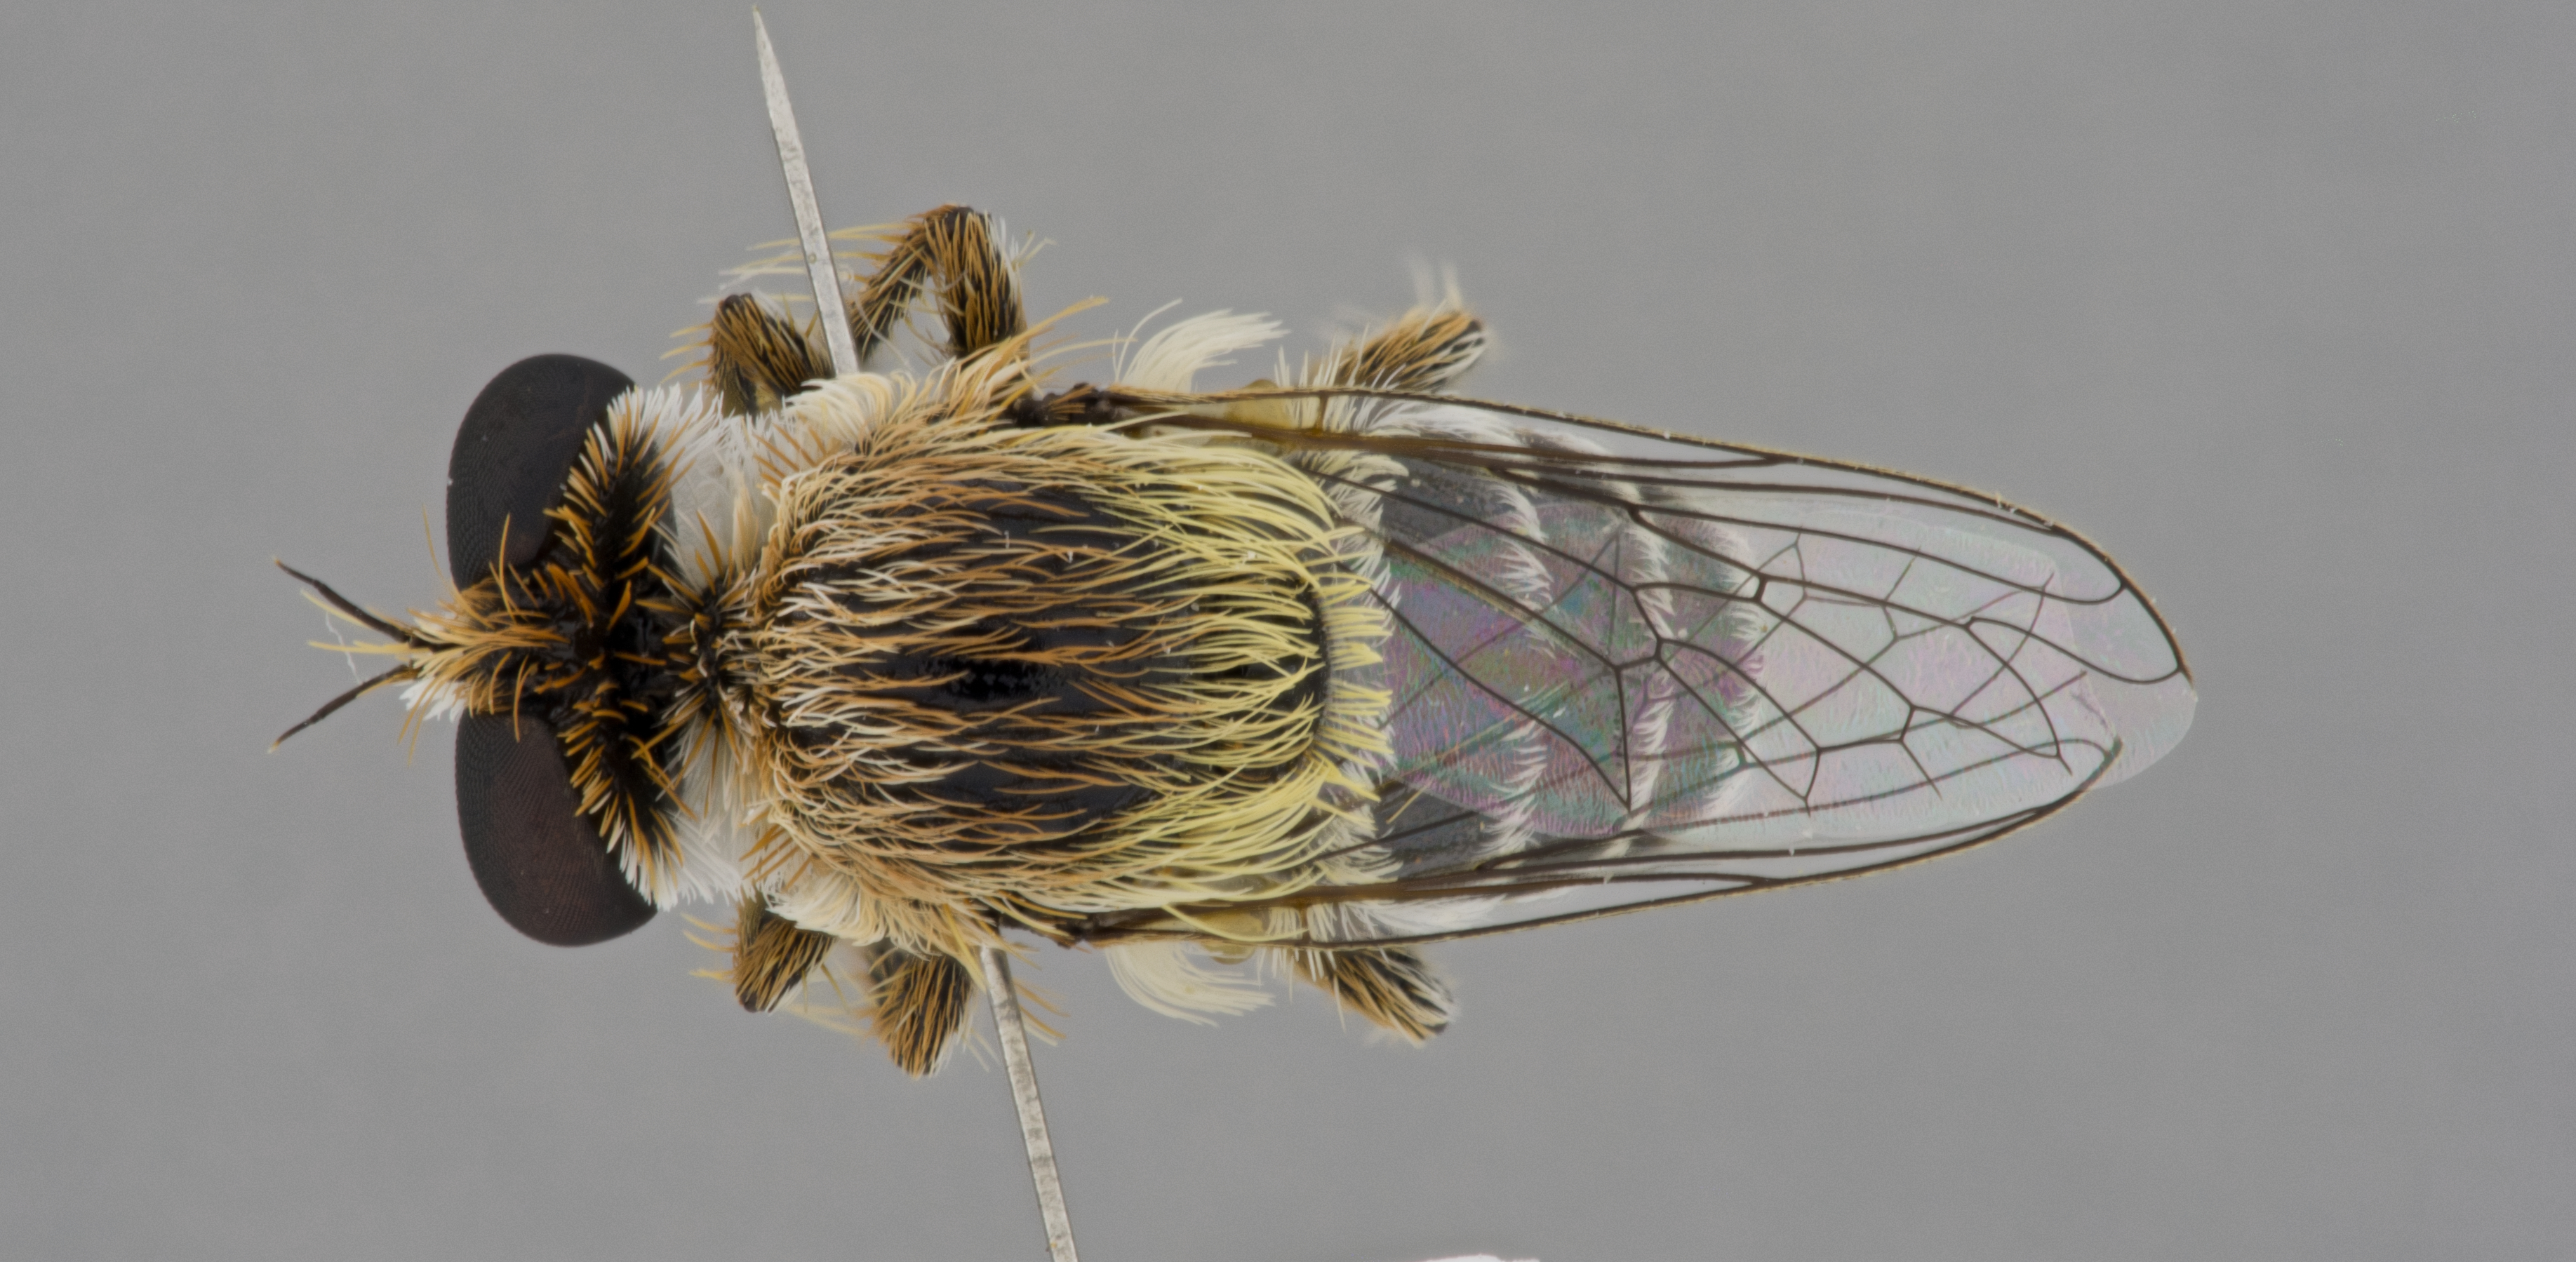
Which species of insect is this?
Sisyrnodytes subater
